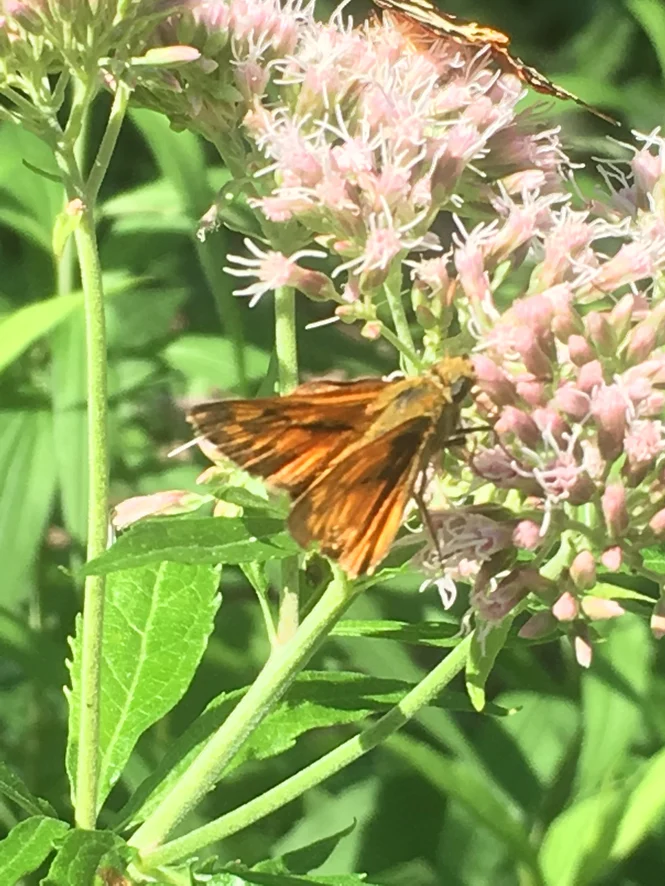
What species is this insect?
Ochlodes sylvanus (also Ochlodes venata)
